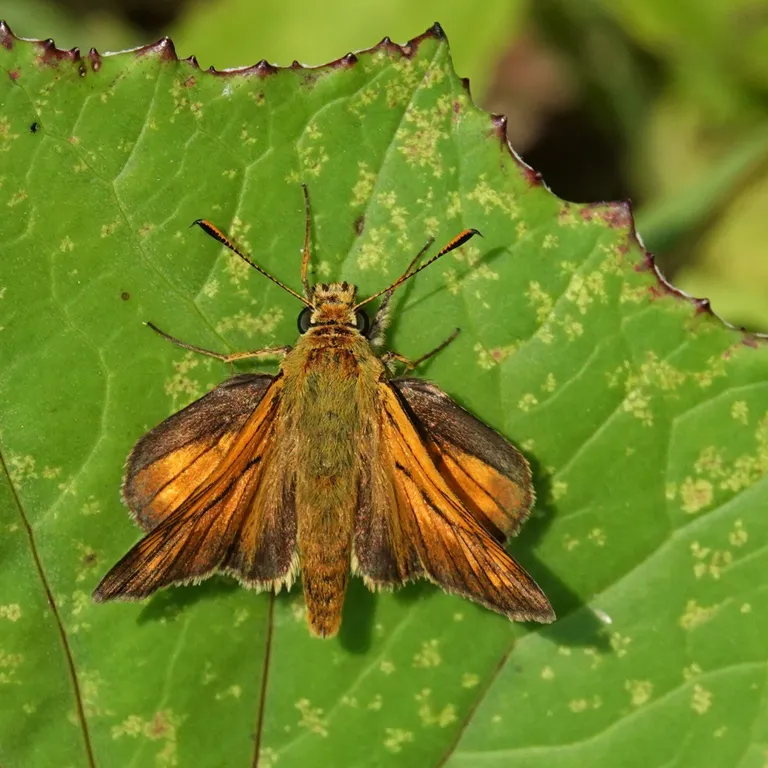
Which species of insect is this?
Ochlodes sylvanus (also Ochlodes venata)
